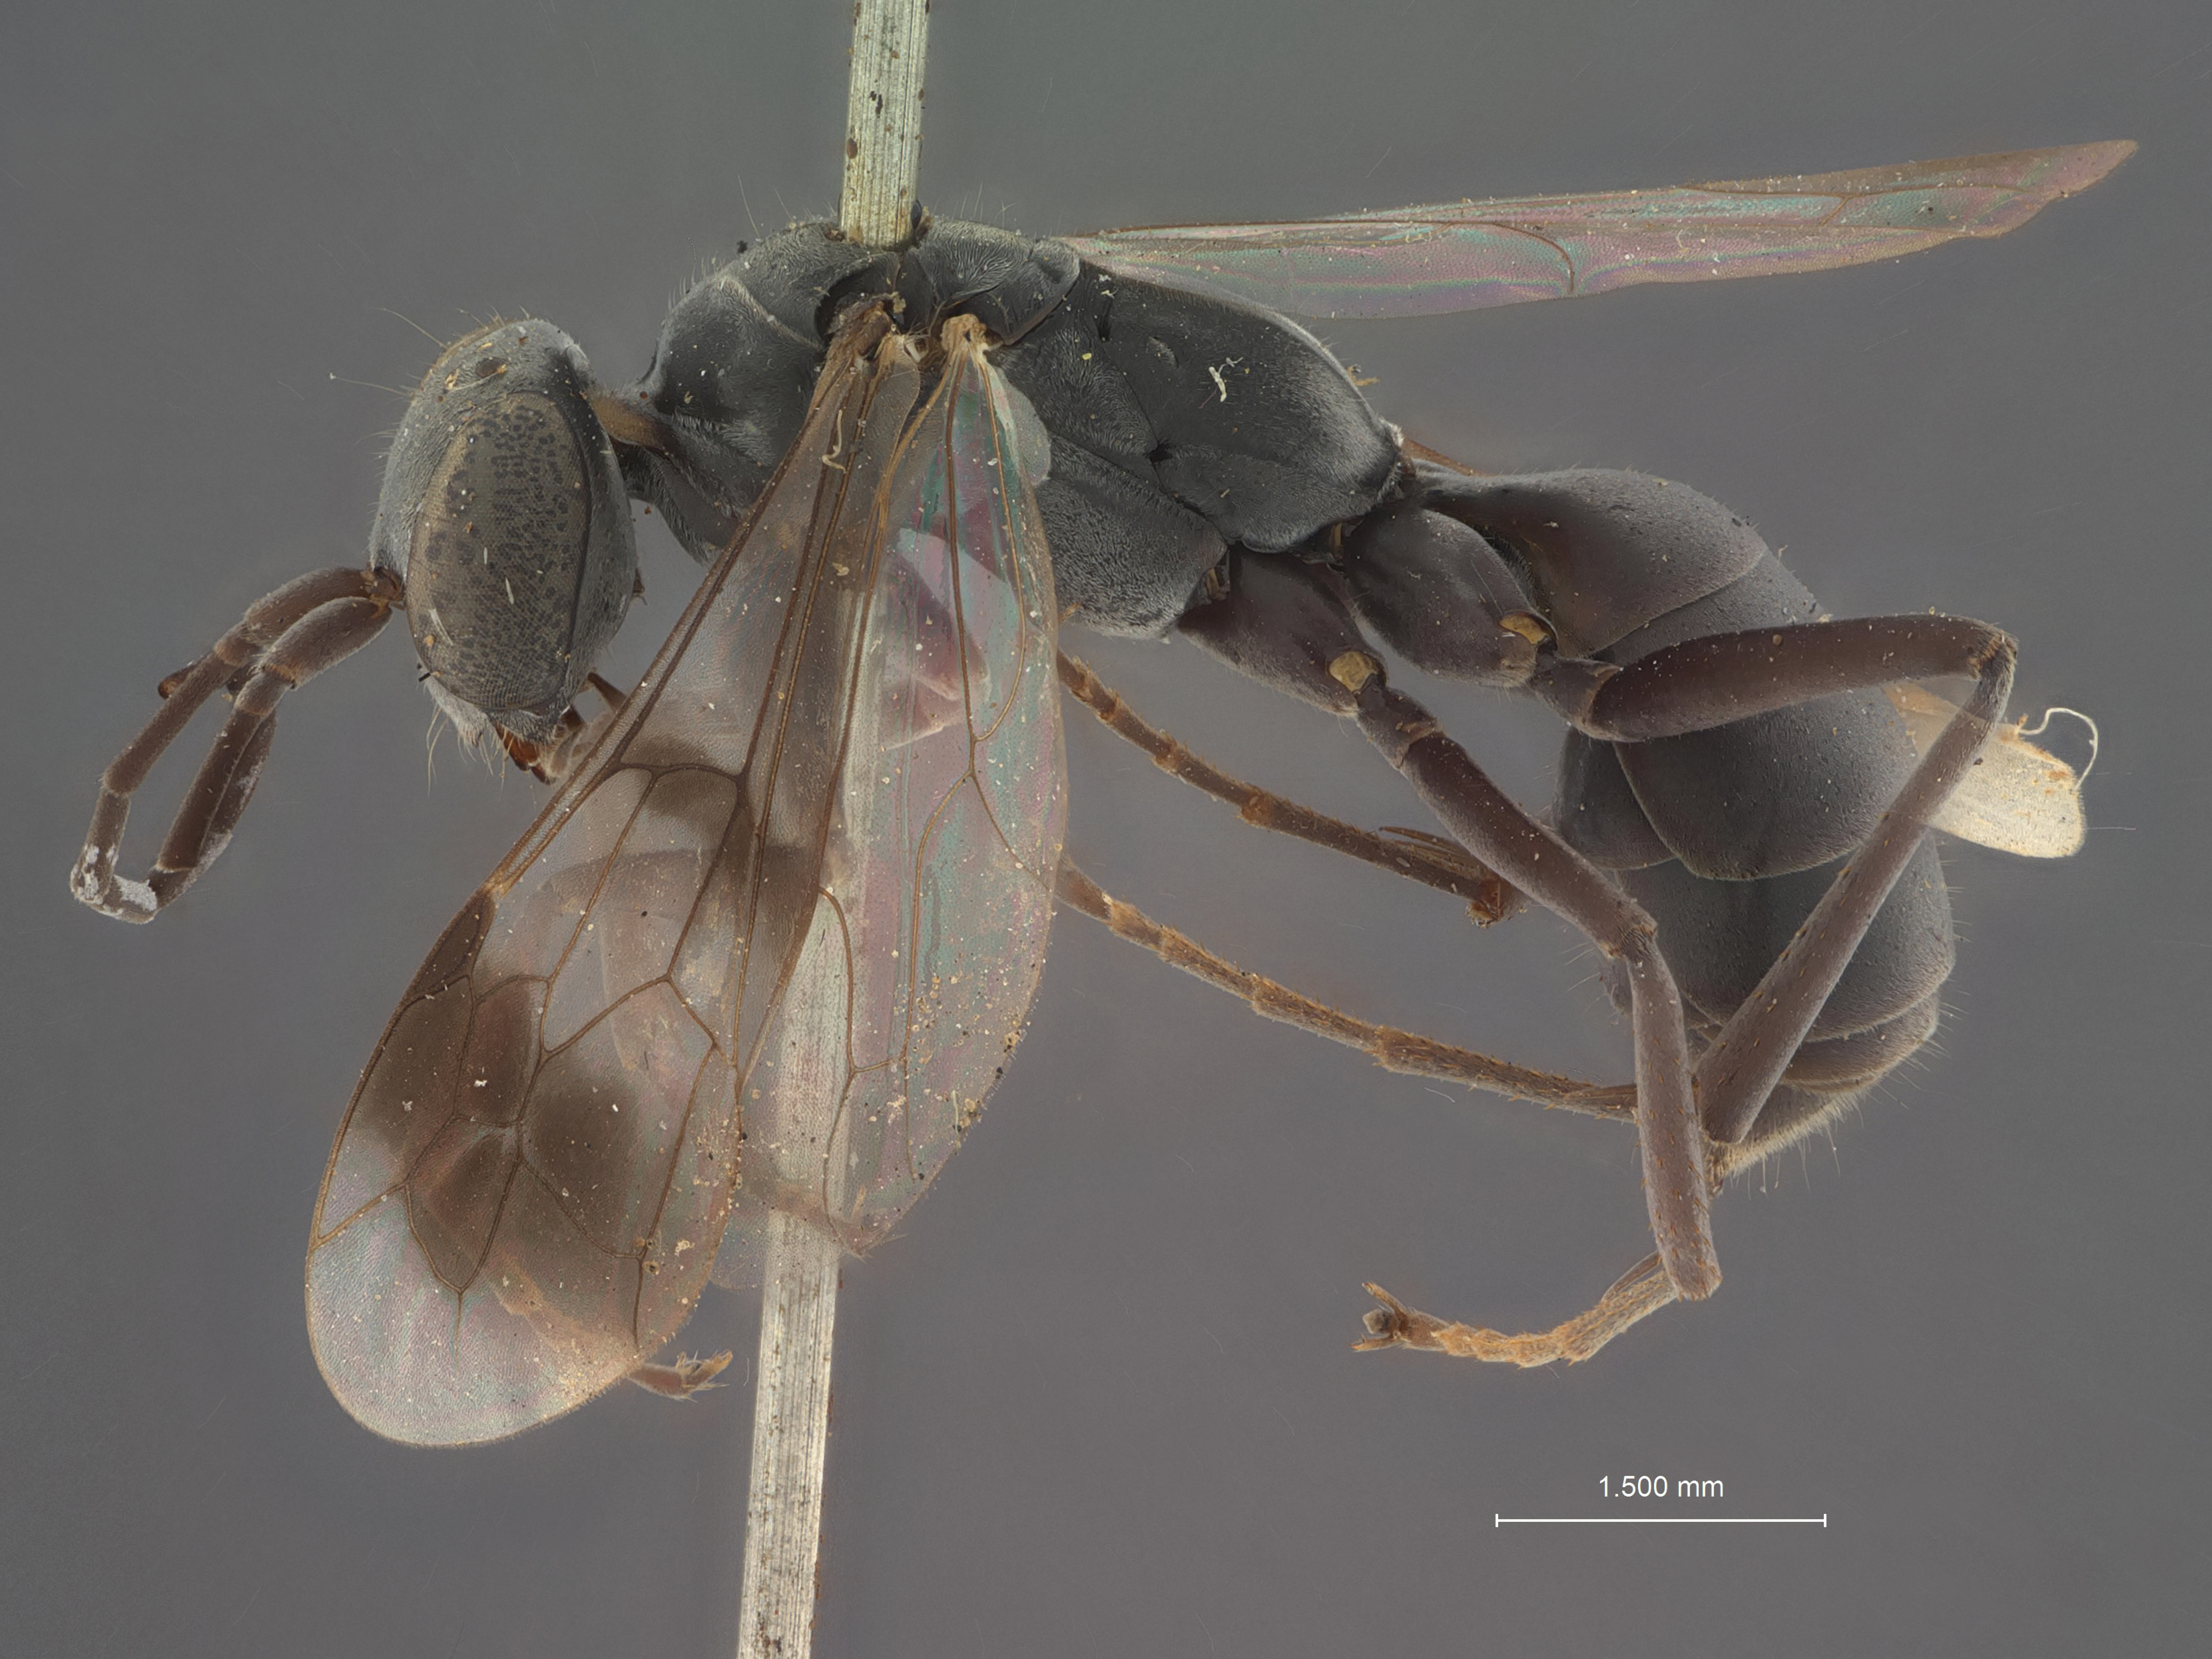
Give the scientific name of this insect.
Pseudagenia morota
